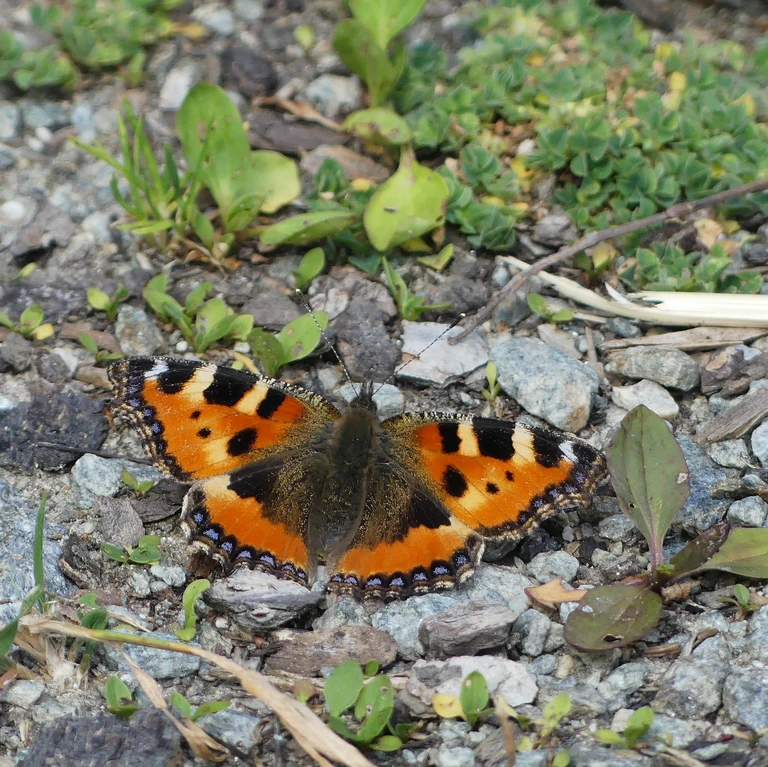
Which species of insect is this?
Aglais urticae
